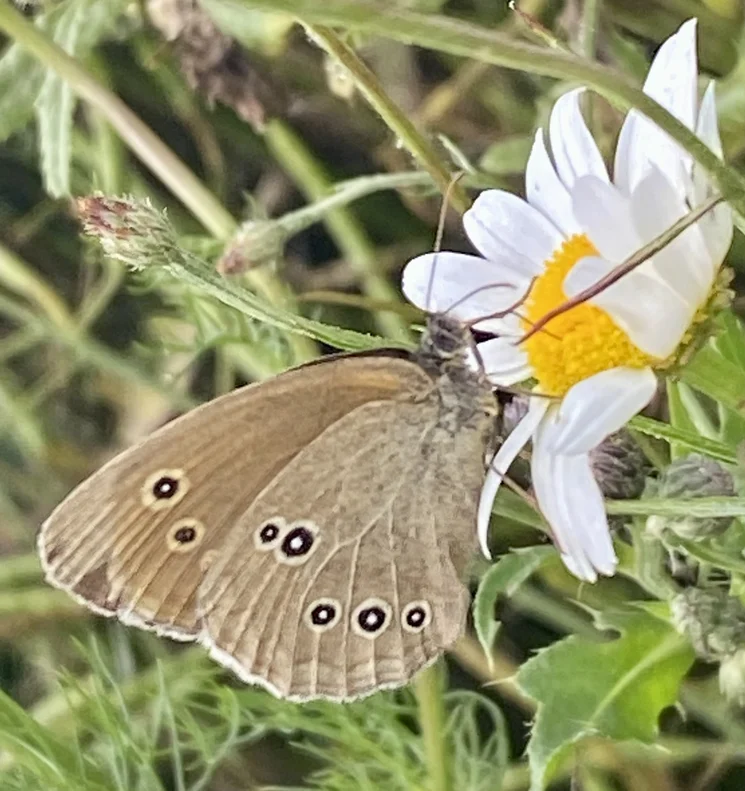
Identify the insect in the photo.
Aphantopus hyperantus
